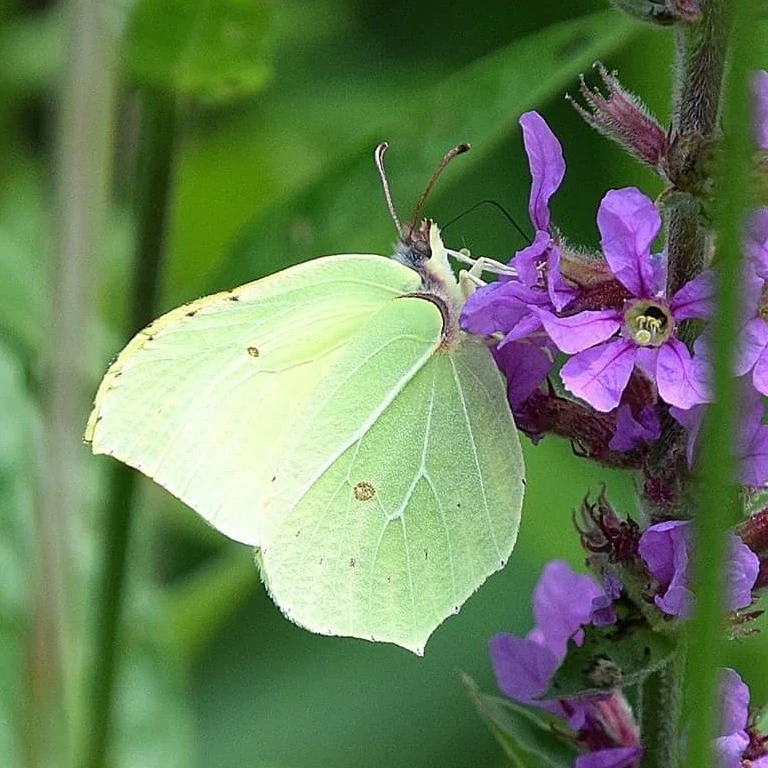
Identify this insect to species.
Gonepteryx rhamni
